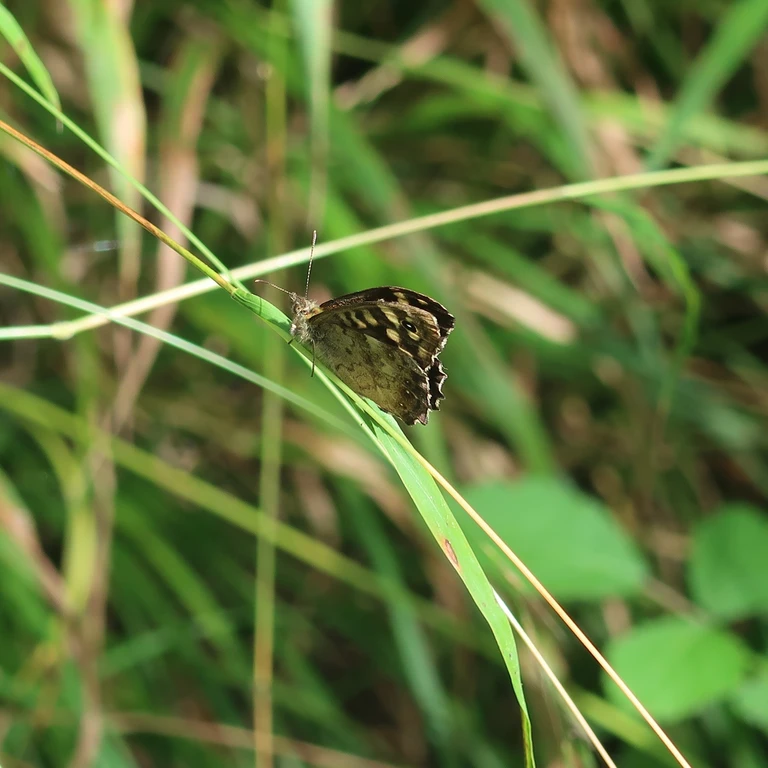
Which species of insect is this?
Pararge aegeria
